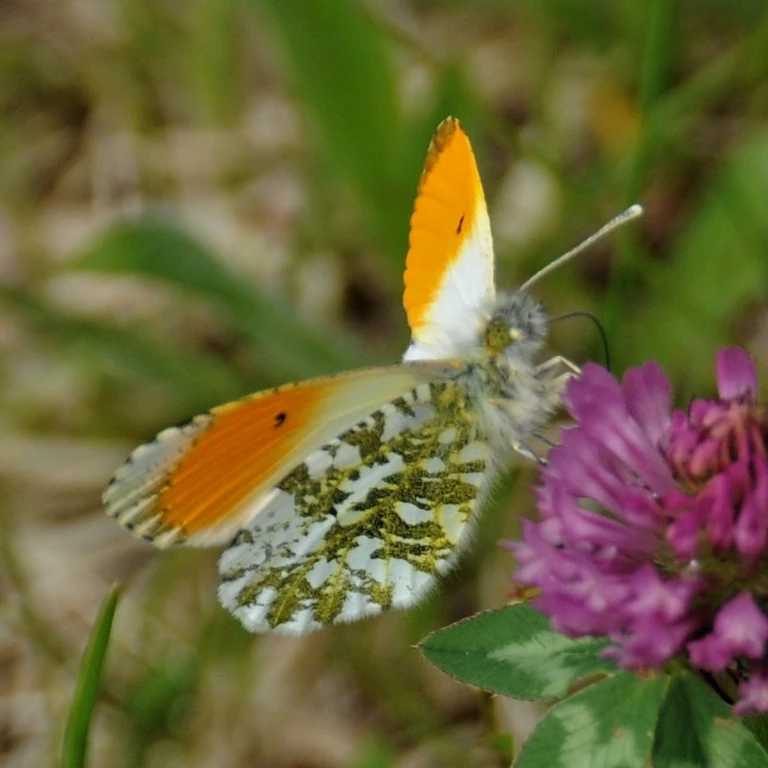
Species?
Anthocharis cardamines
